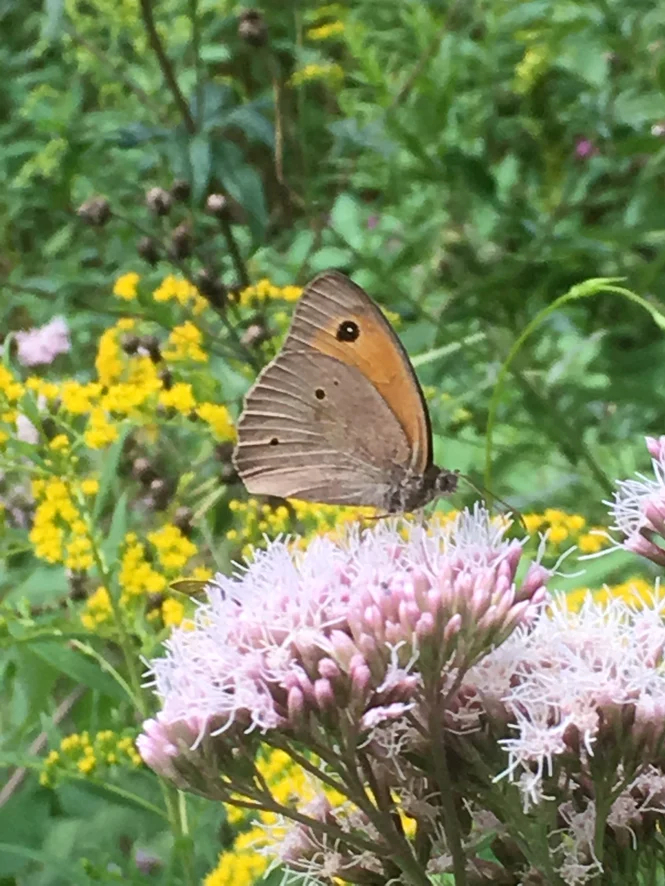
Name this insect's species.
Maniola jurtina
